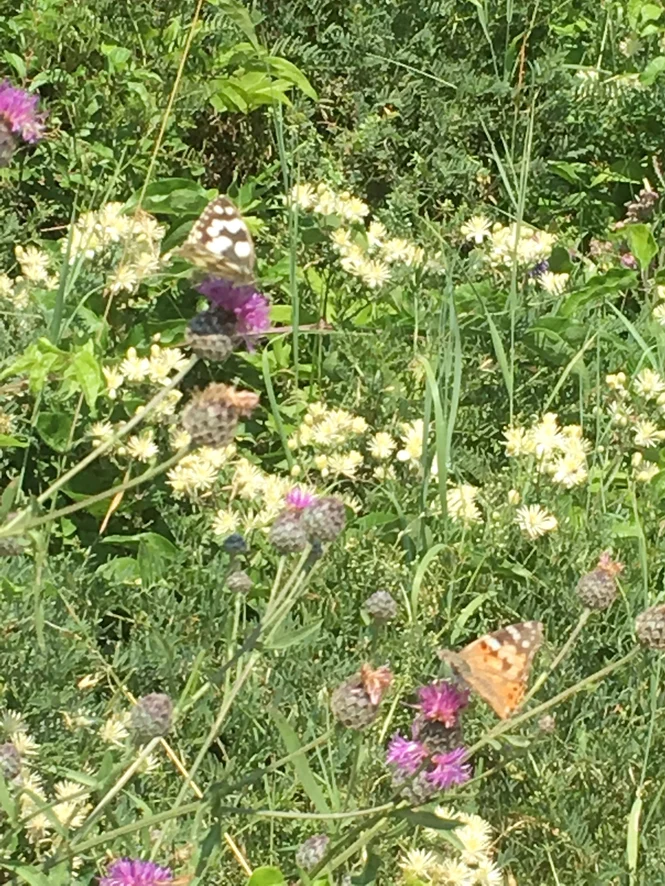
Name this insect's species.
Melanargia galathea
